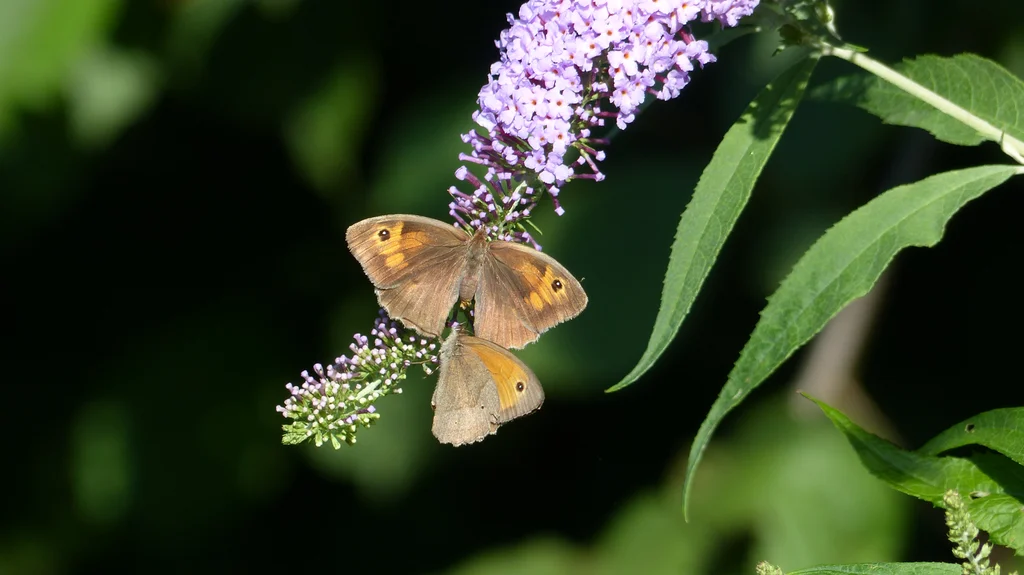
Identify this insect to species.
Maniola jurtina
